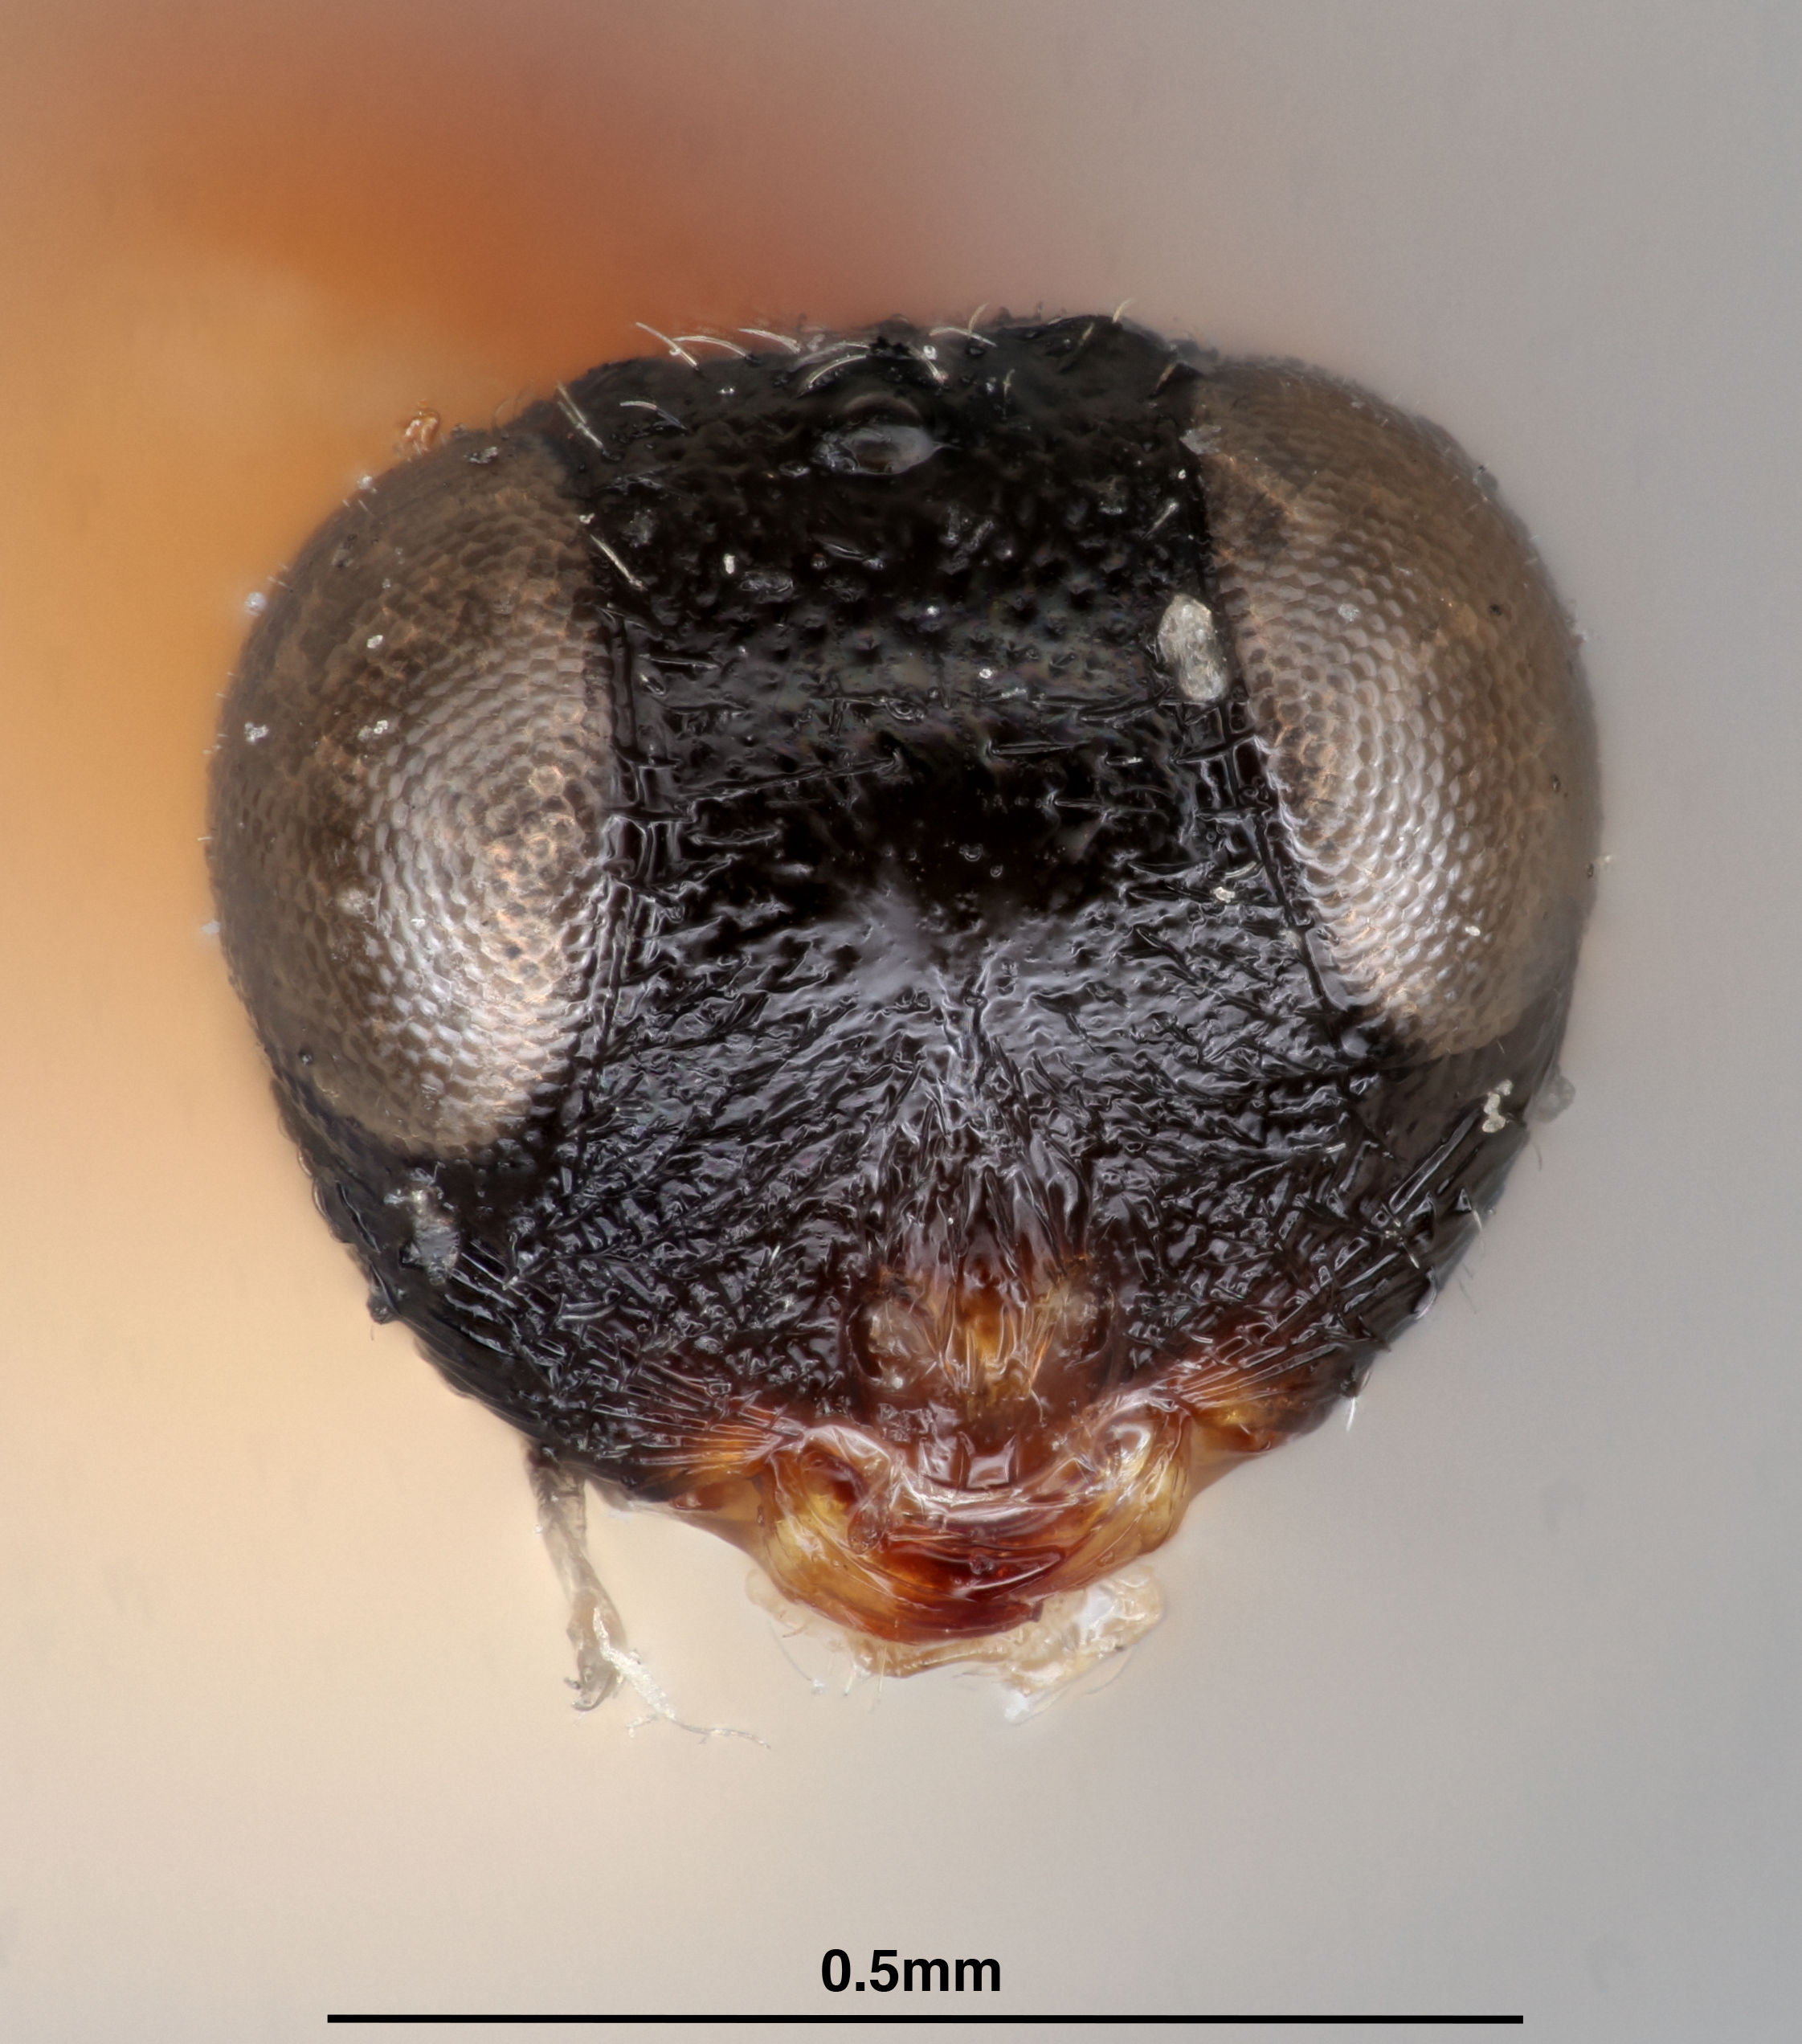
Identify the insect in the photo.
Leptoteleia bengalensis
